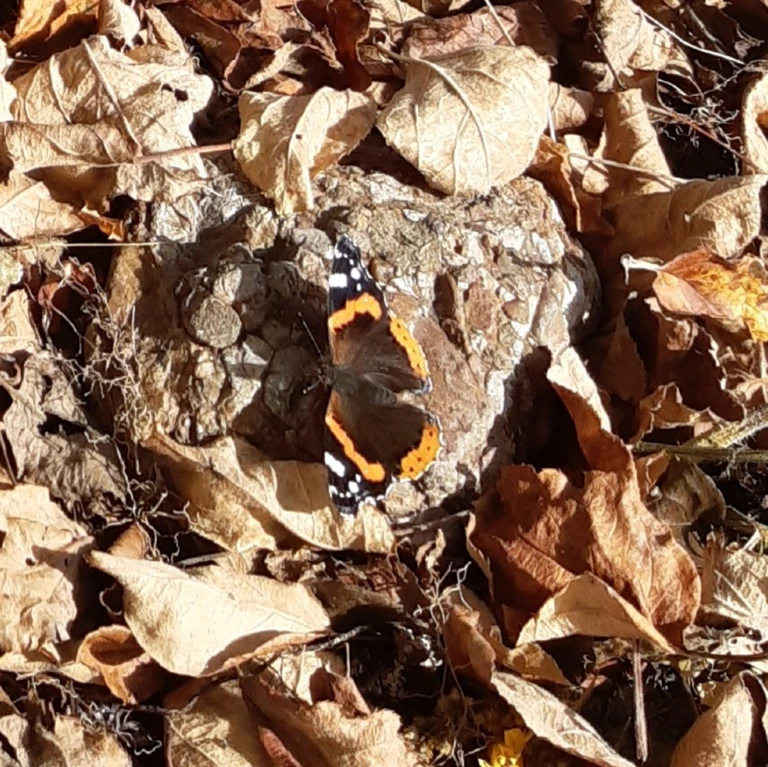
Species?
Vanessa atalanta
